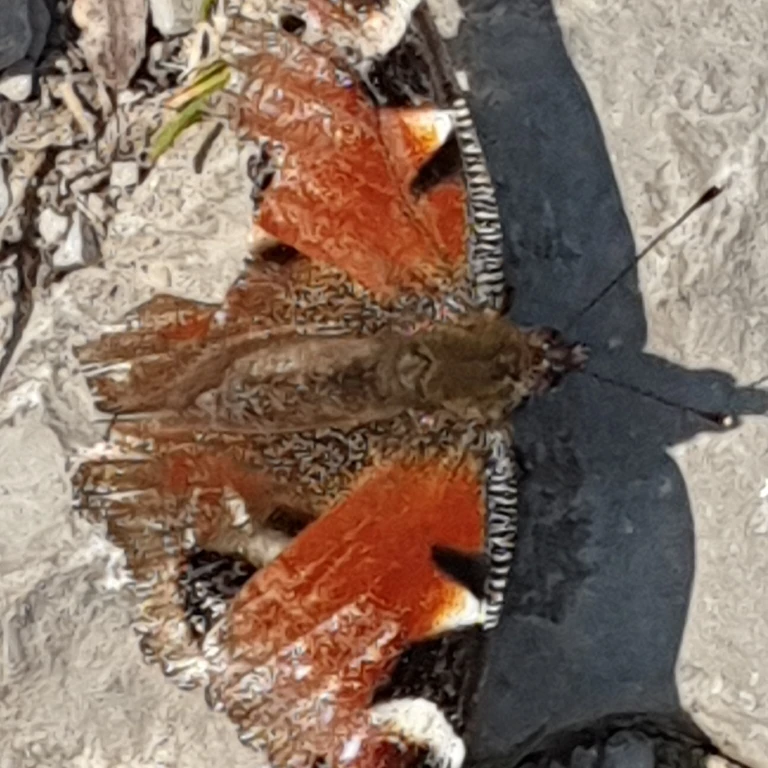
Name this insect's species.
Aglais io
